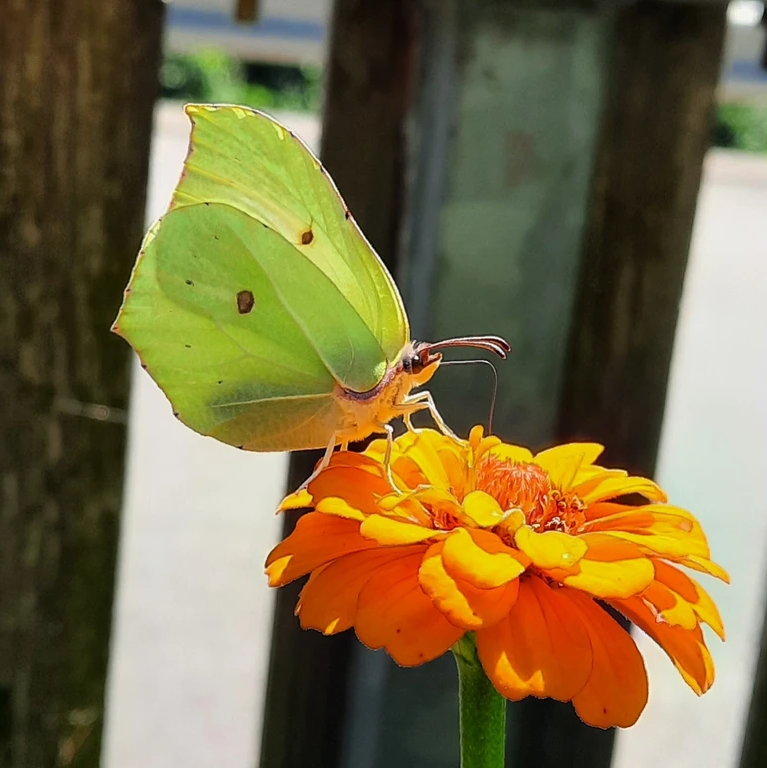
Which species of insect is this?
Gonepteryx rhamni
